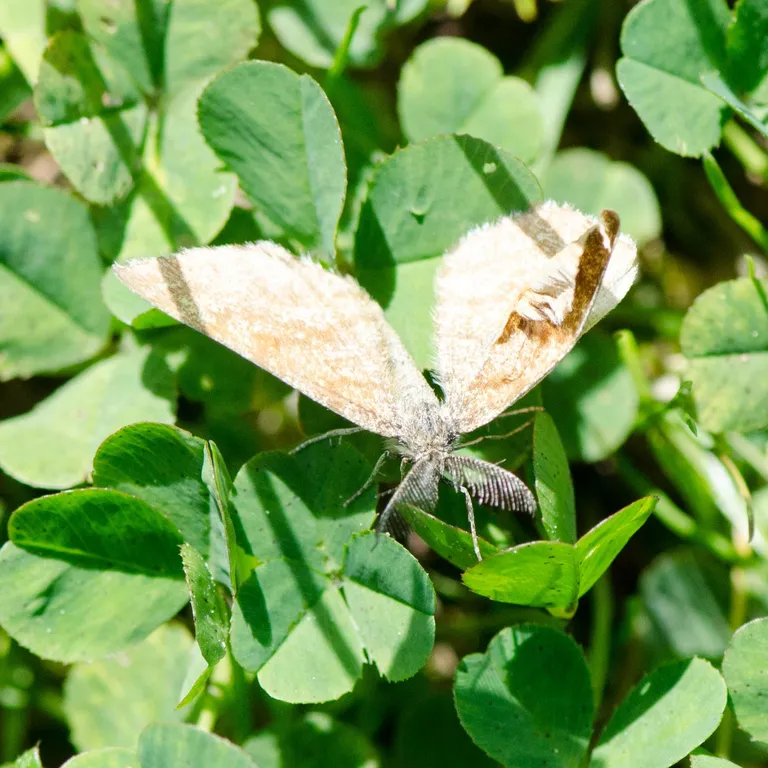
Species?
Ematurga atomaria
